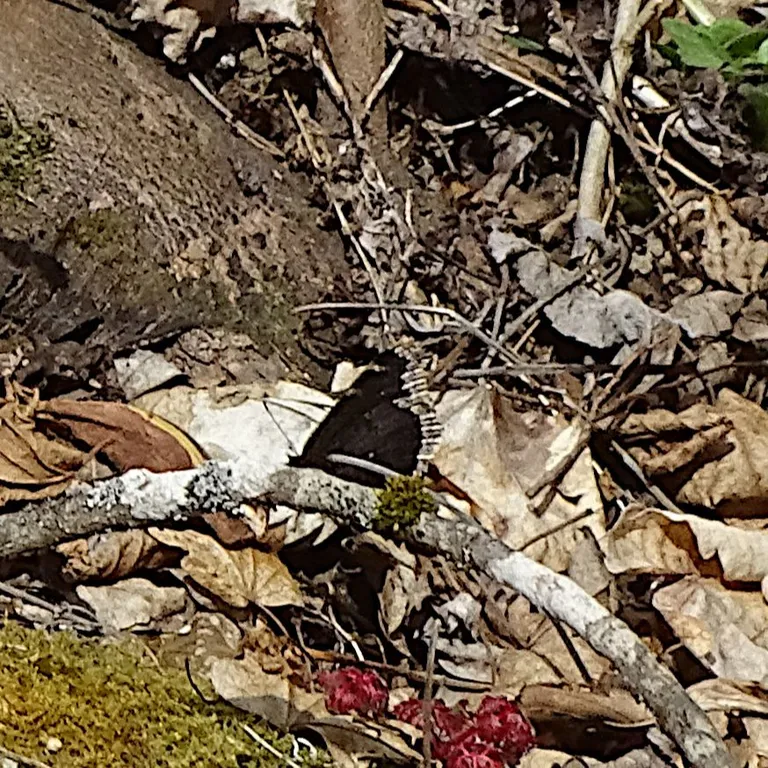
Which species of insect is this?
Nymphalis antiopa
